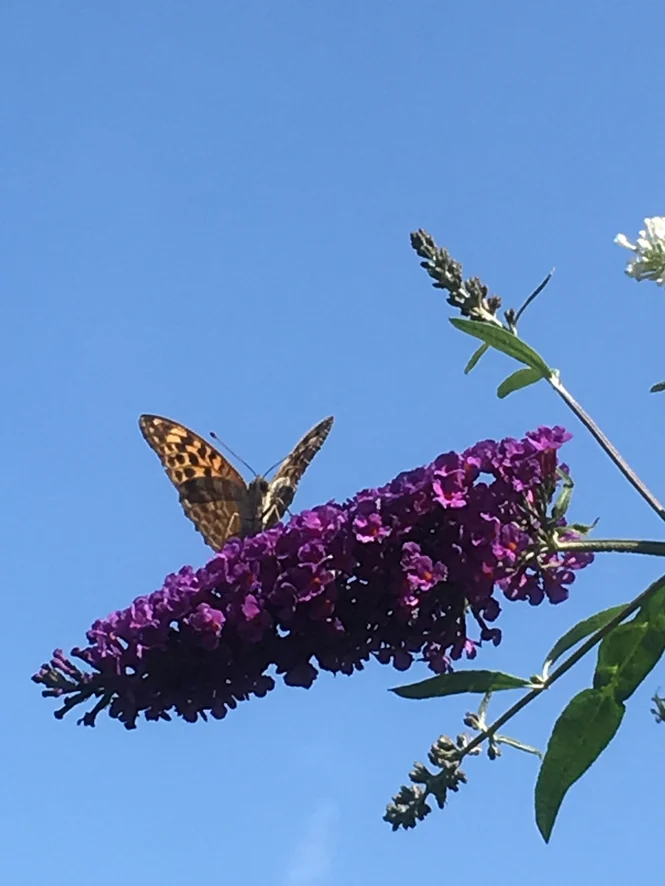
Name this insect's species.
Argynnis paphia
